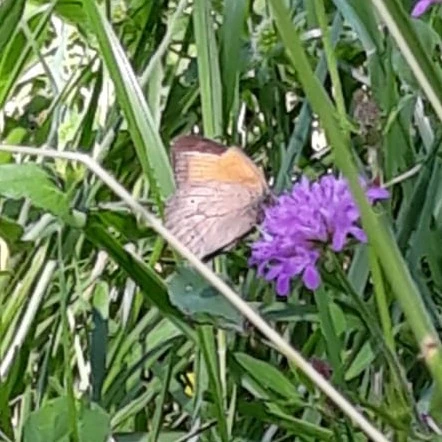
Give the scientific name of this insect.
Maniola jurtina
